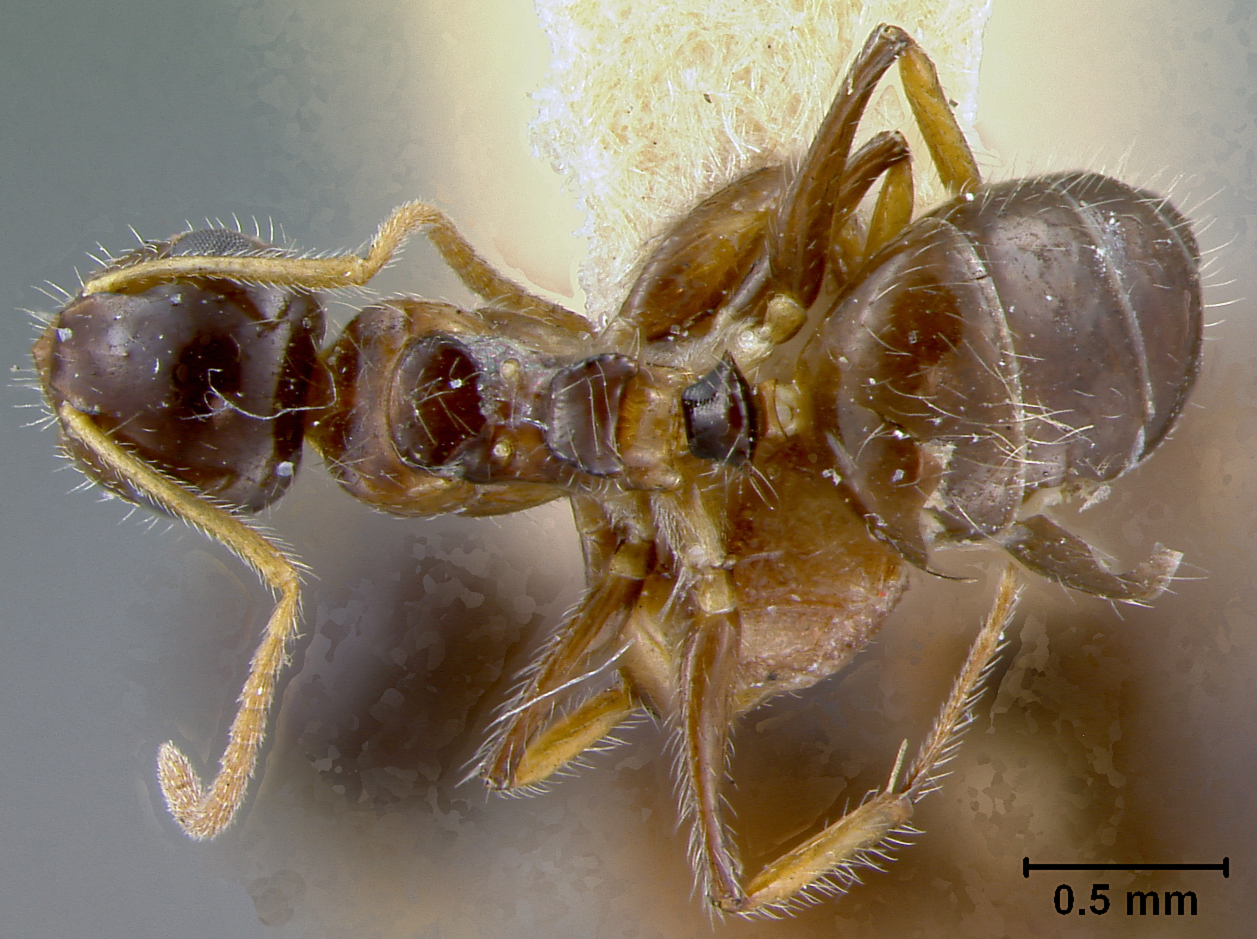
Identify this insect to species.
Camponotus corniculatus
